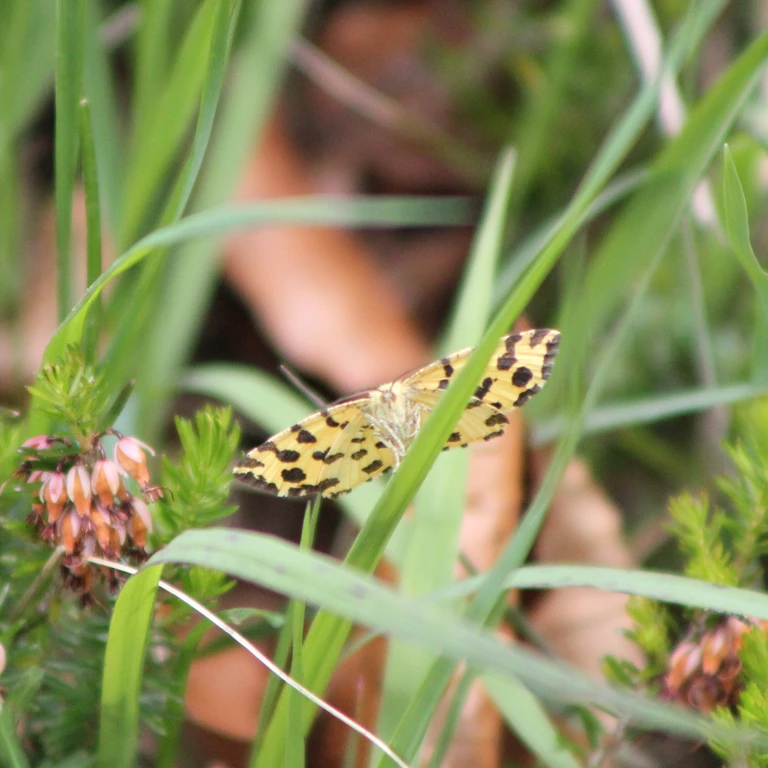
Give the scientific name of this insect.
Pseudopanthera macularia
